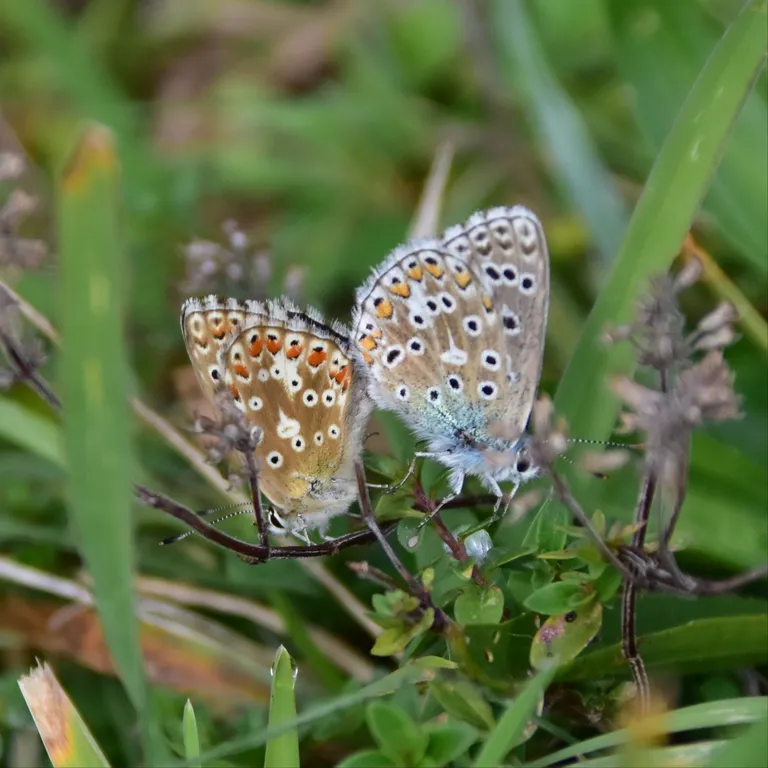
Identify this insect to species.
Lysandra bellargus
